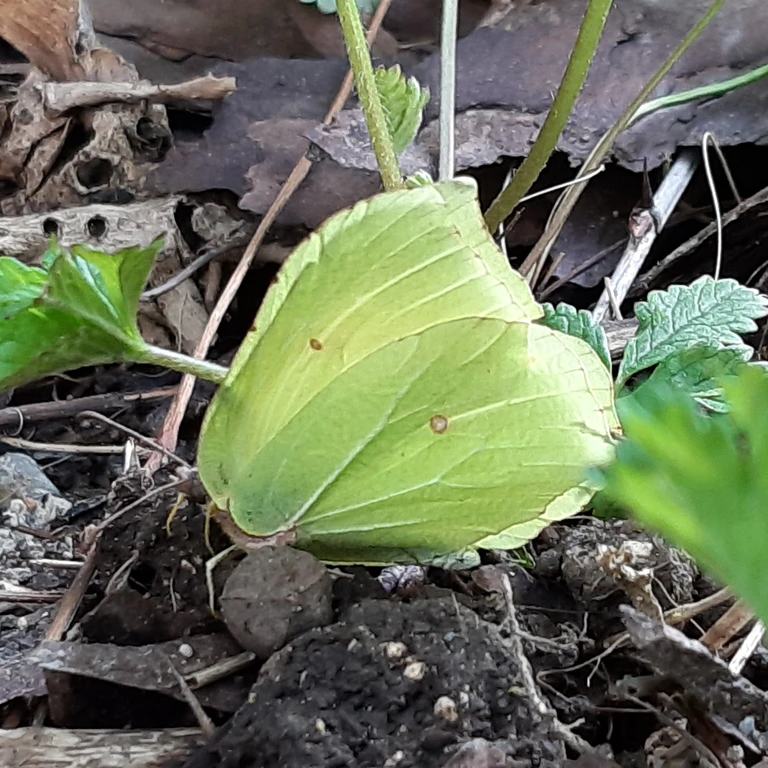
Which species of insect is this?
Gonepteryx rhamni
